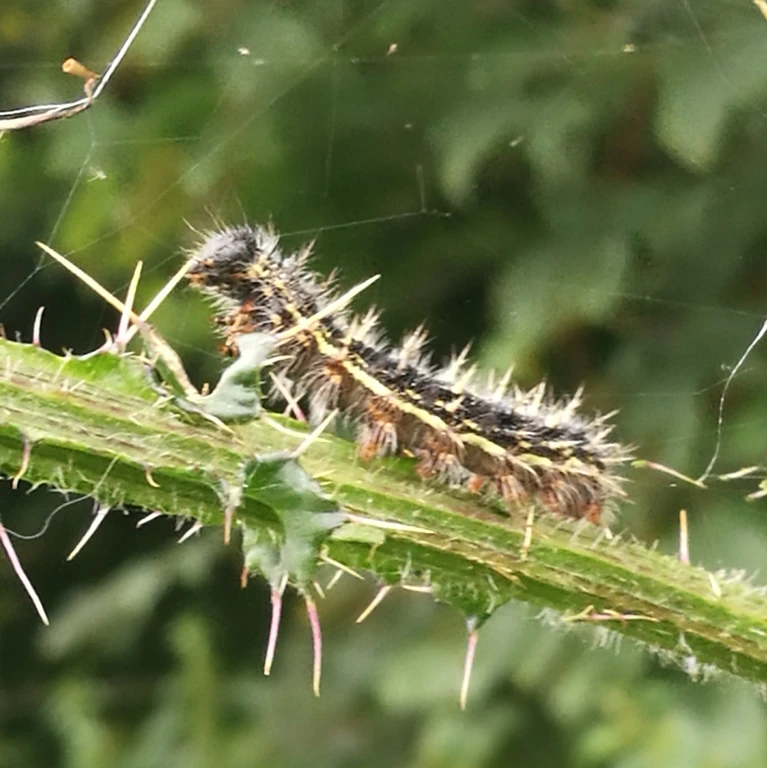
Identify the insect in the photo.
Vanessa cardui
